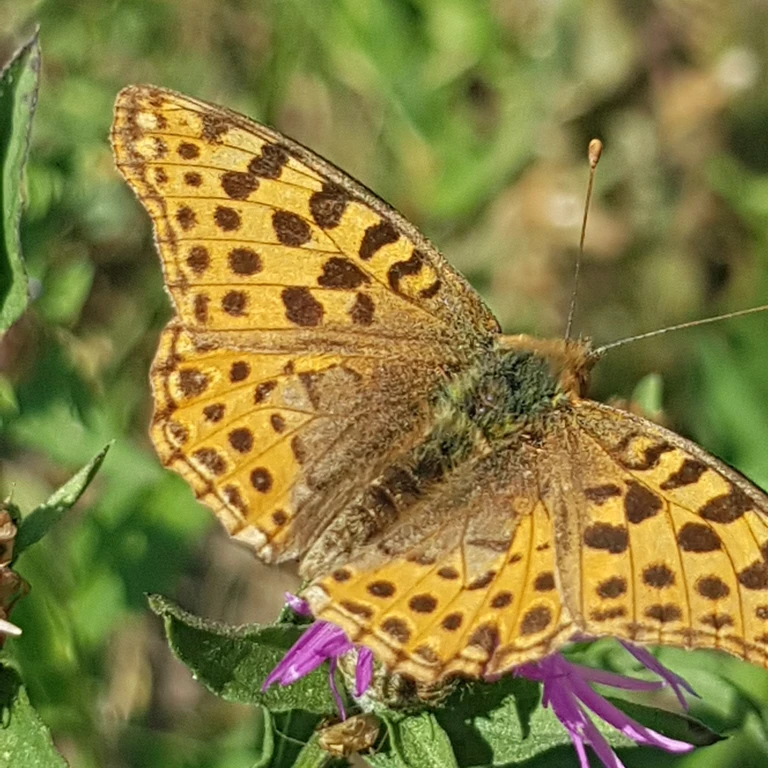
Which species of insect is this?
Issoria lathonia
